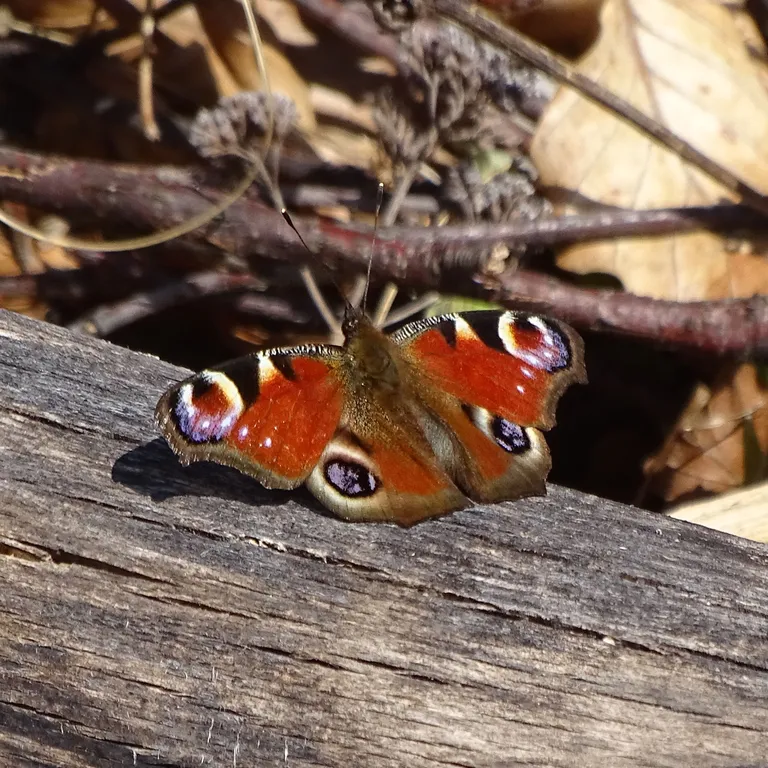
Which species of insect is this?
Aglais io
